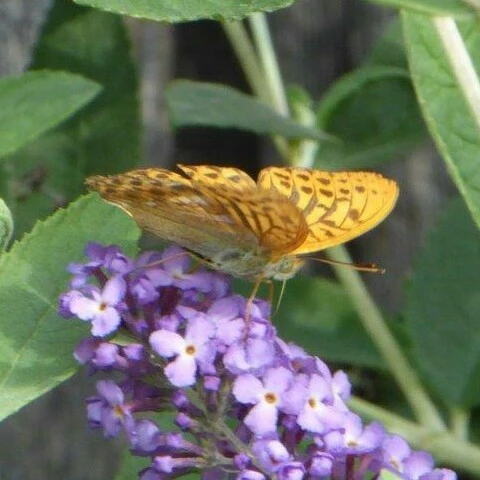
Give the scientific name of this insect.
Argynnis paphia
